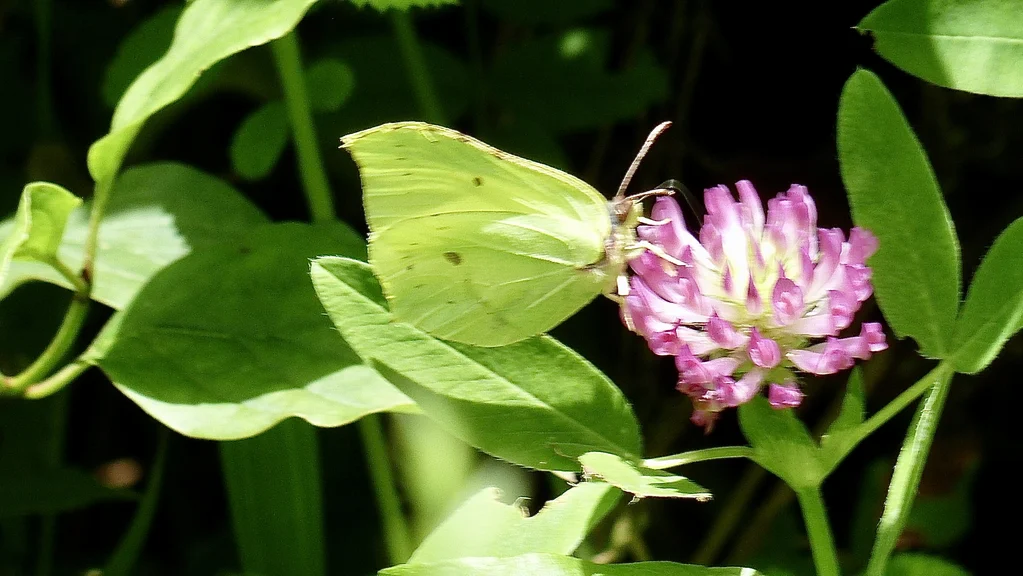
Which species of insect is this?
Gonepteryx rhamni
